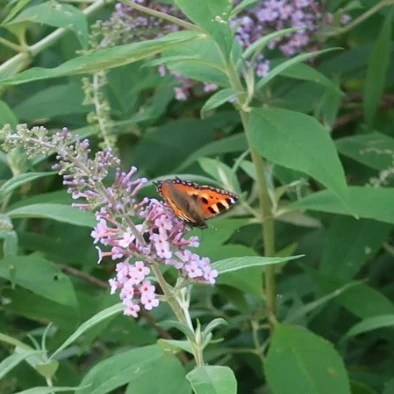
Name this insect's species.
Aglais urticae
